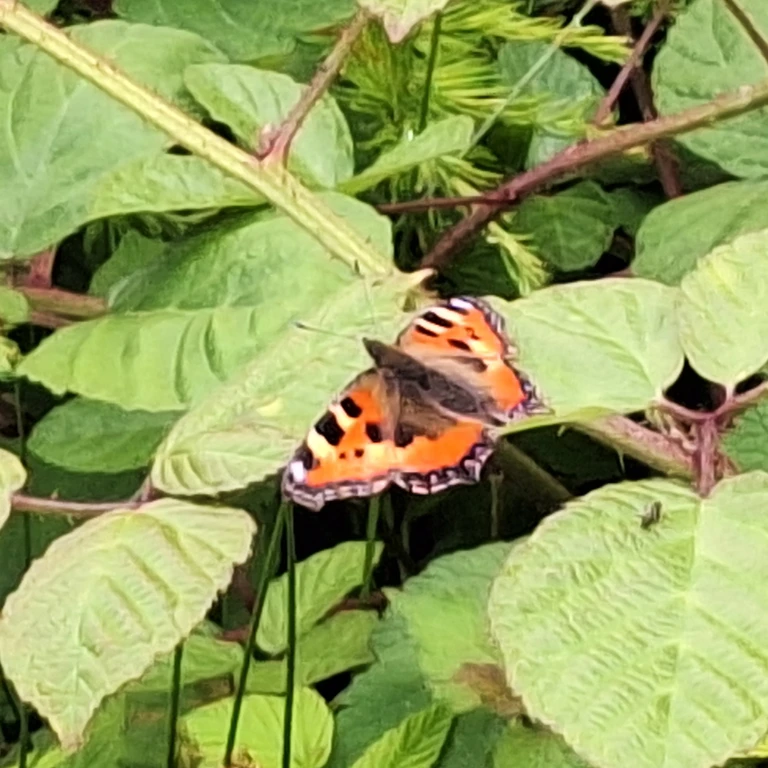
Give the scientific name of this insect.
Aglais urticae
